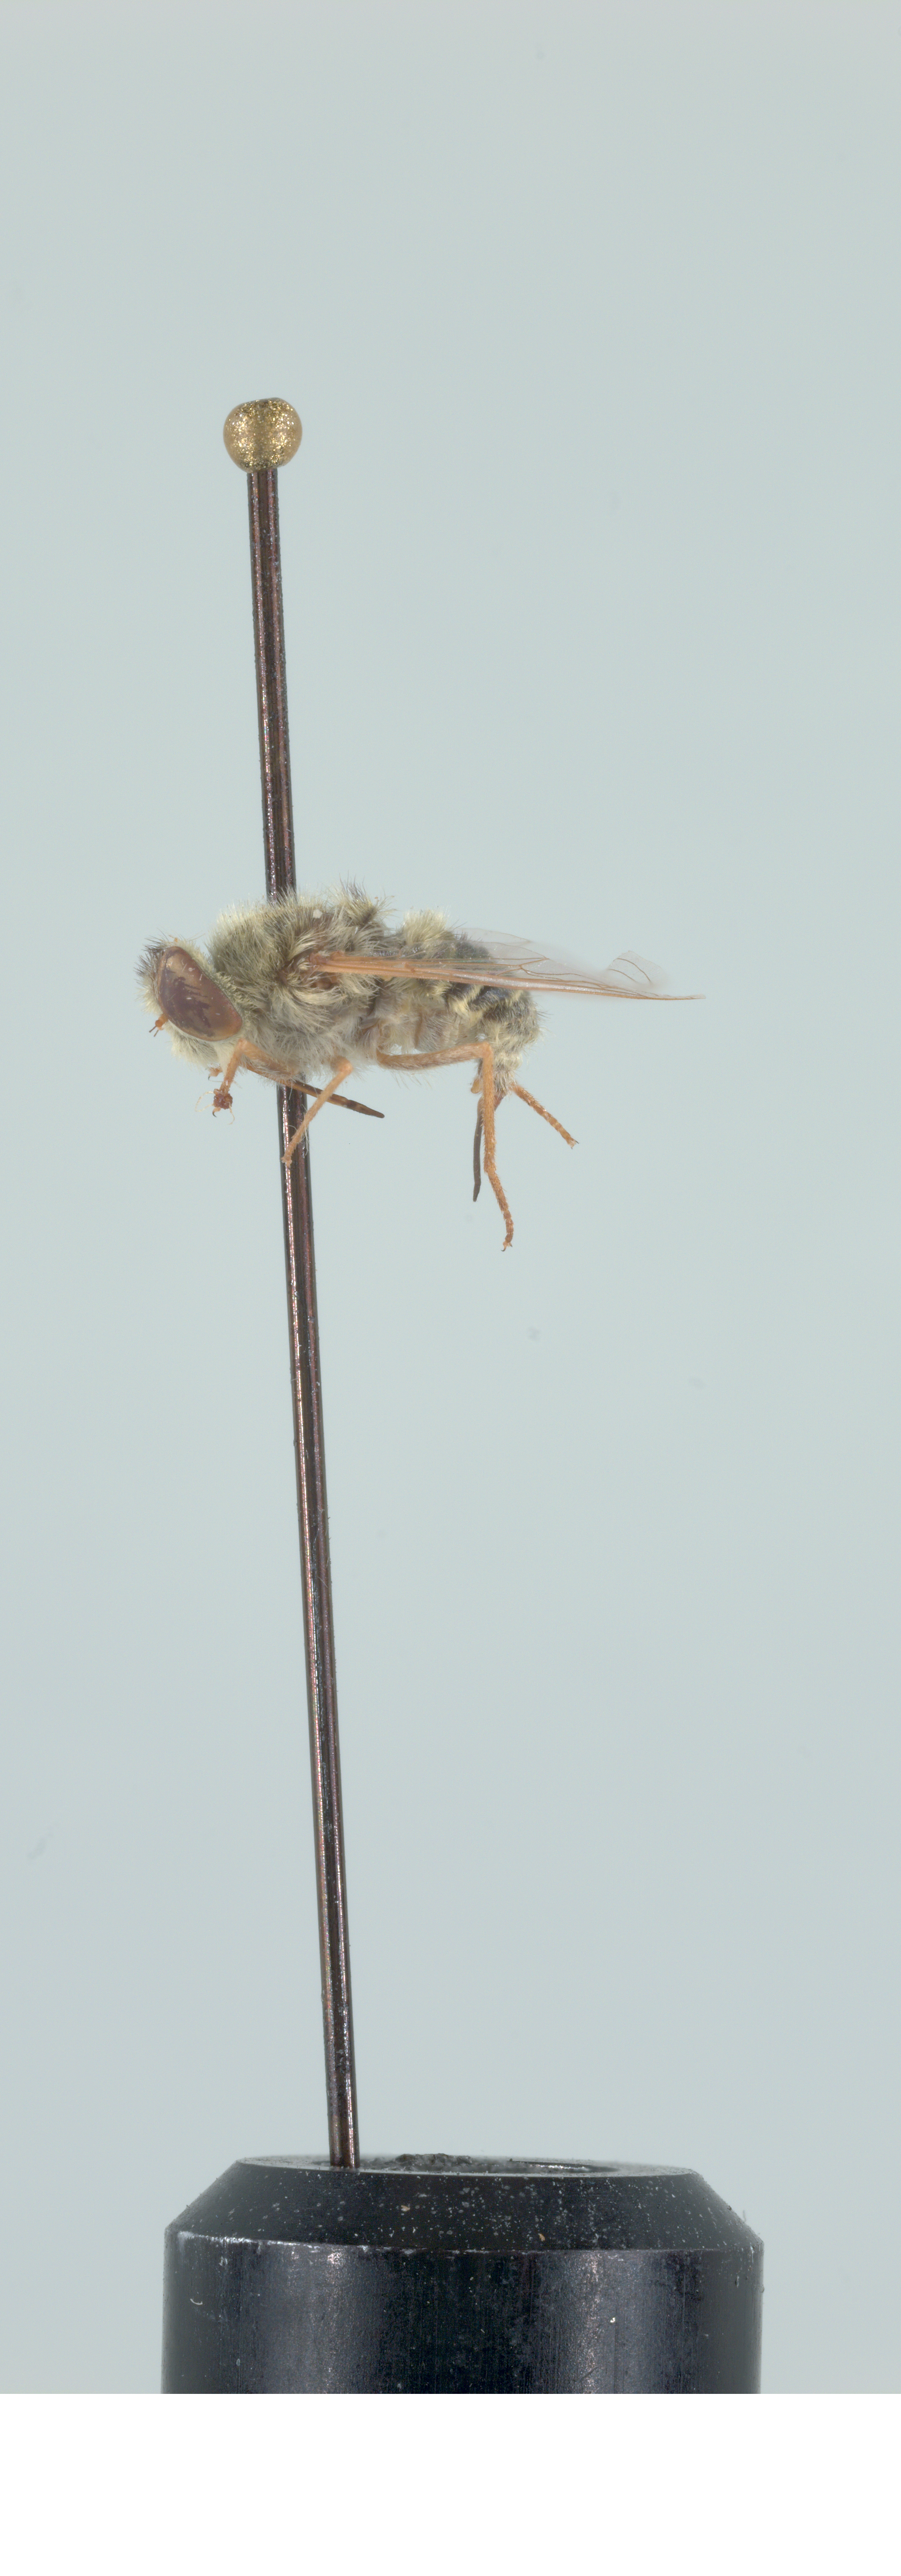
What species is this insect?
Neorhynchocephalus sackenii
